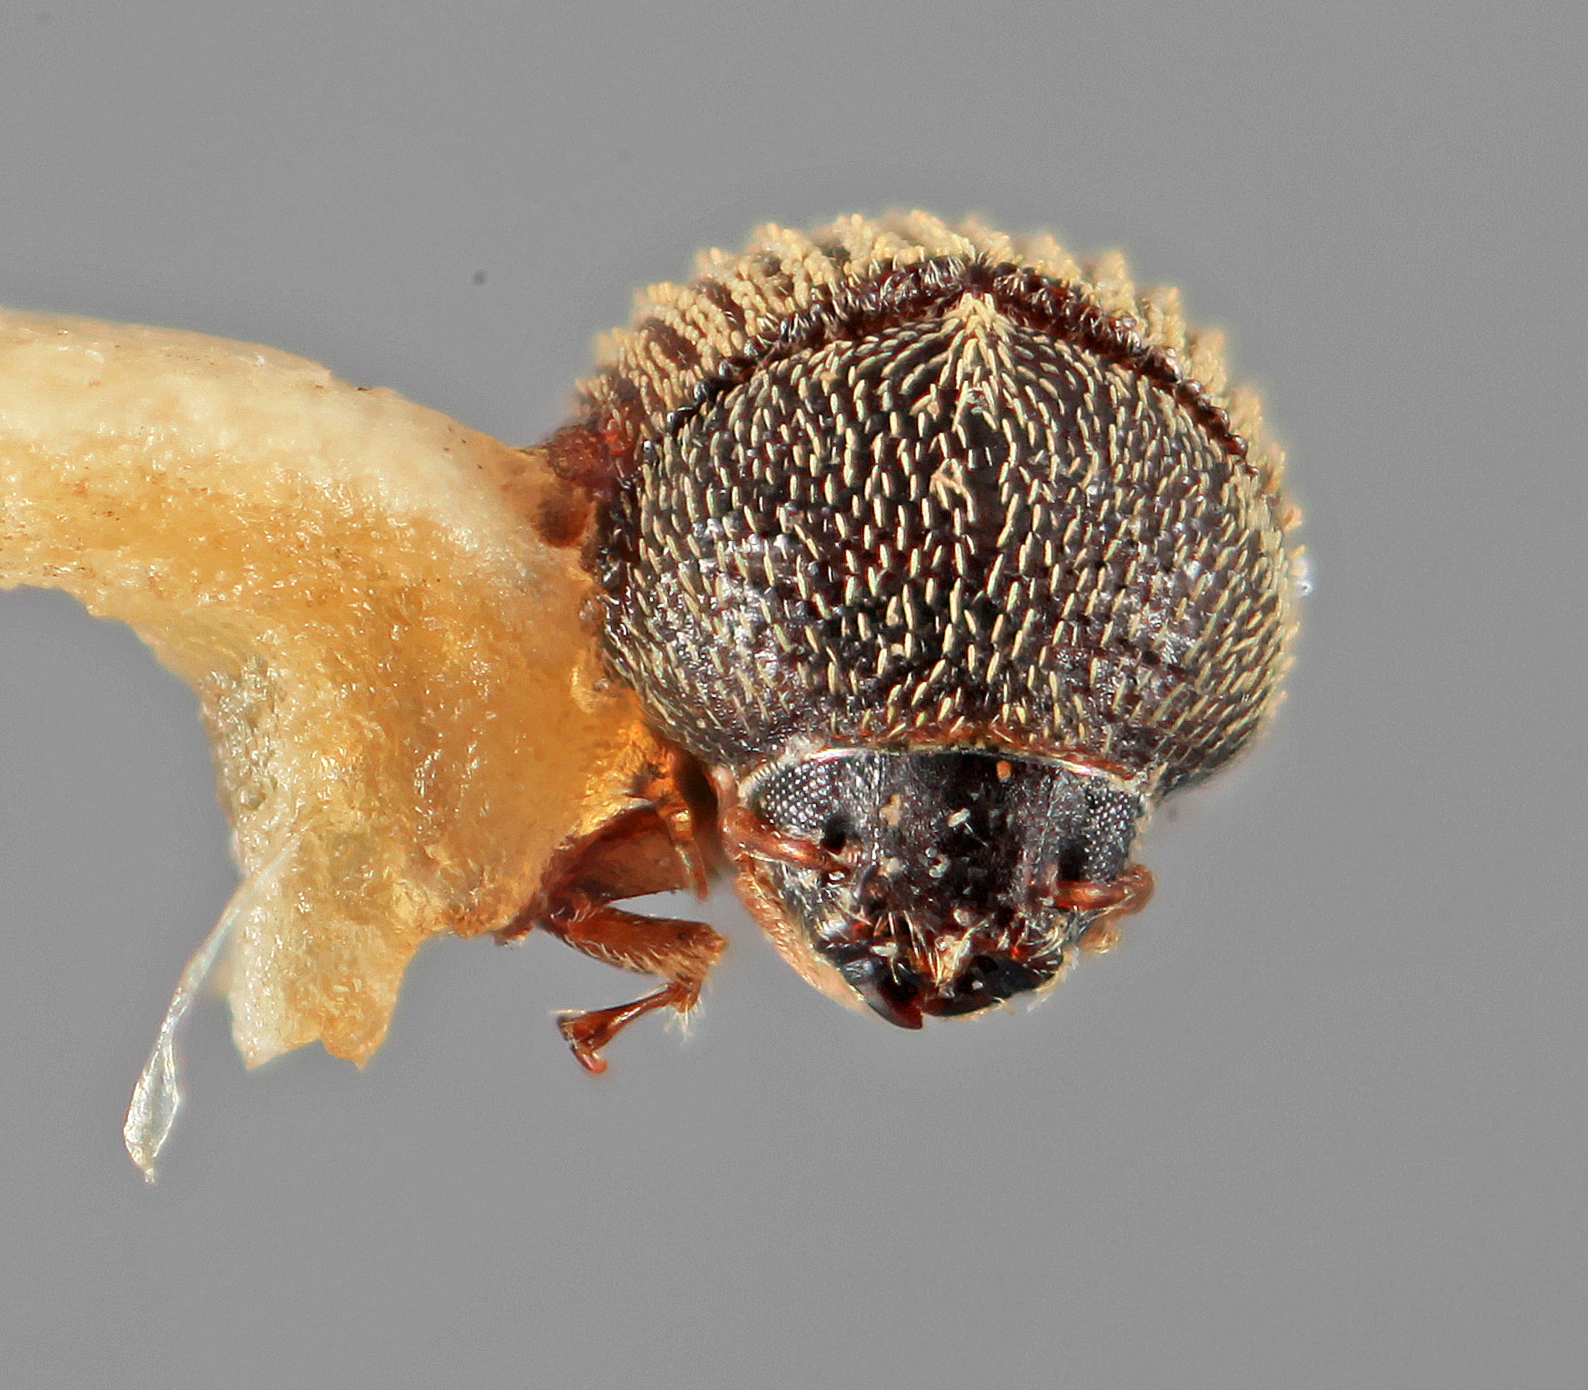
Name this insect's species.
Chramesus vitiosus
